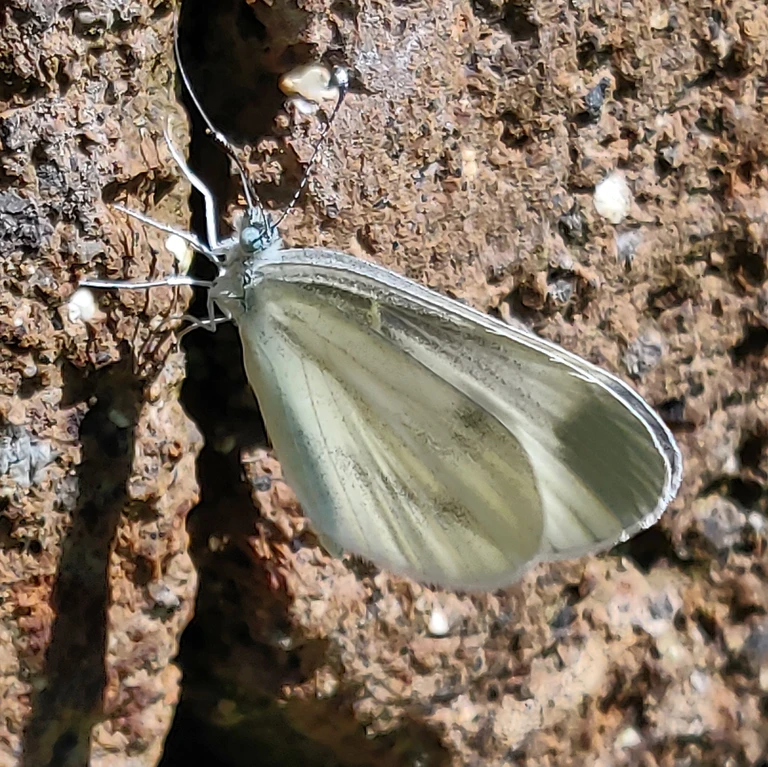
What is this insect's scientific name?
Leptidea sinapis/juvernica
